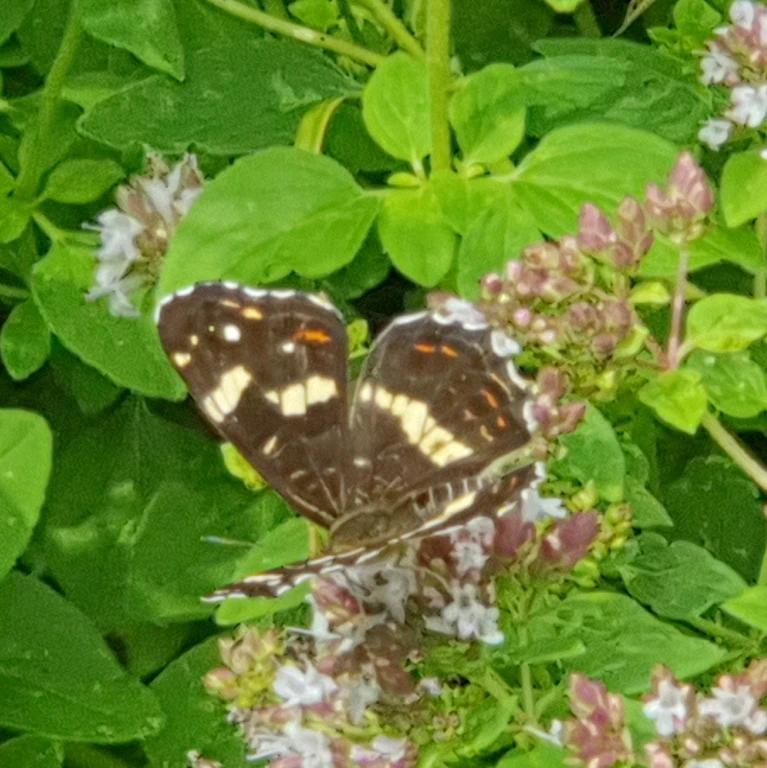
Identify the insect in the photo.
Araschnia levana
